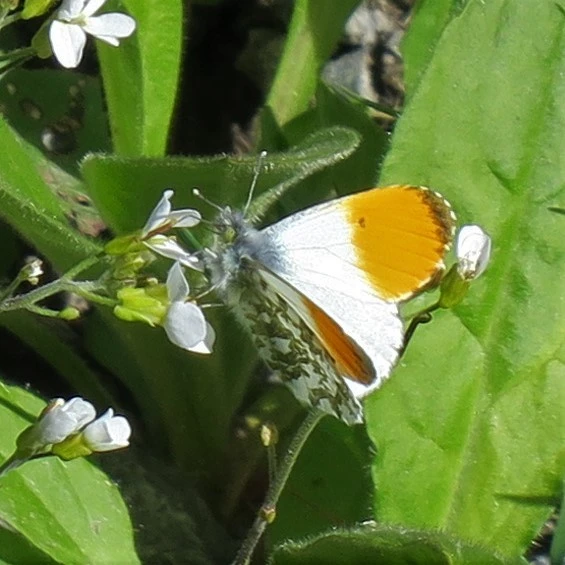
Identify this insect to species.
Anthocharis cardamines
